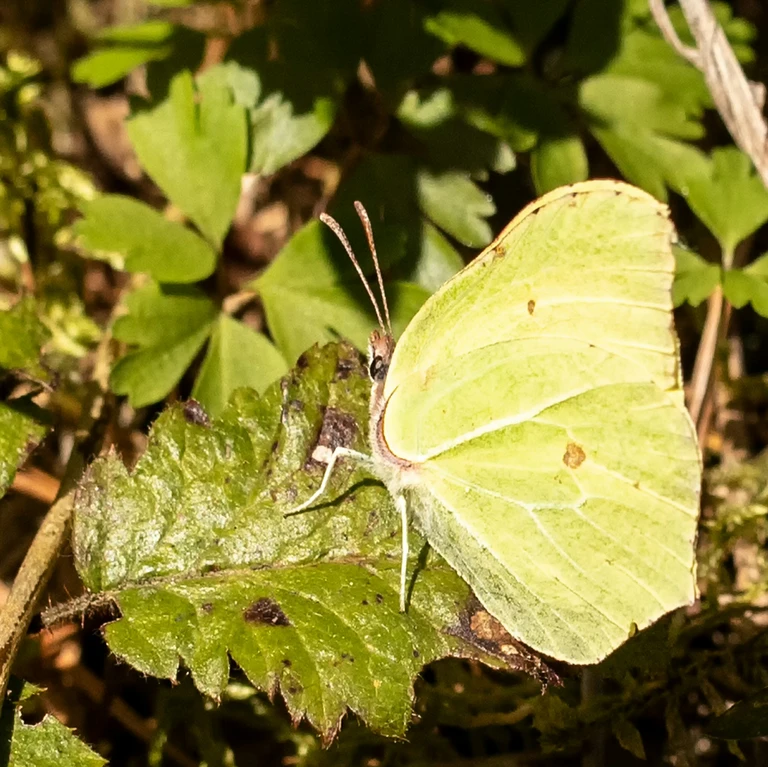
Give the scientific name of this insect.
Gonepteryx rhamni
